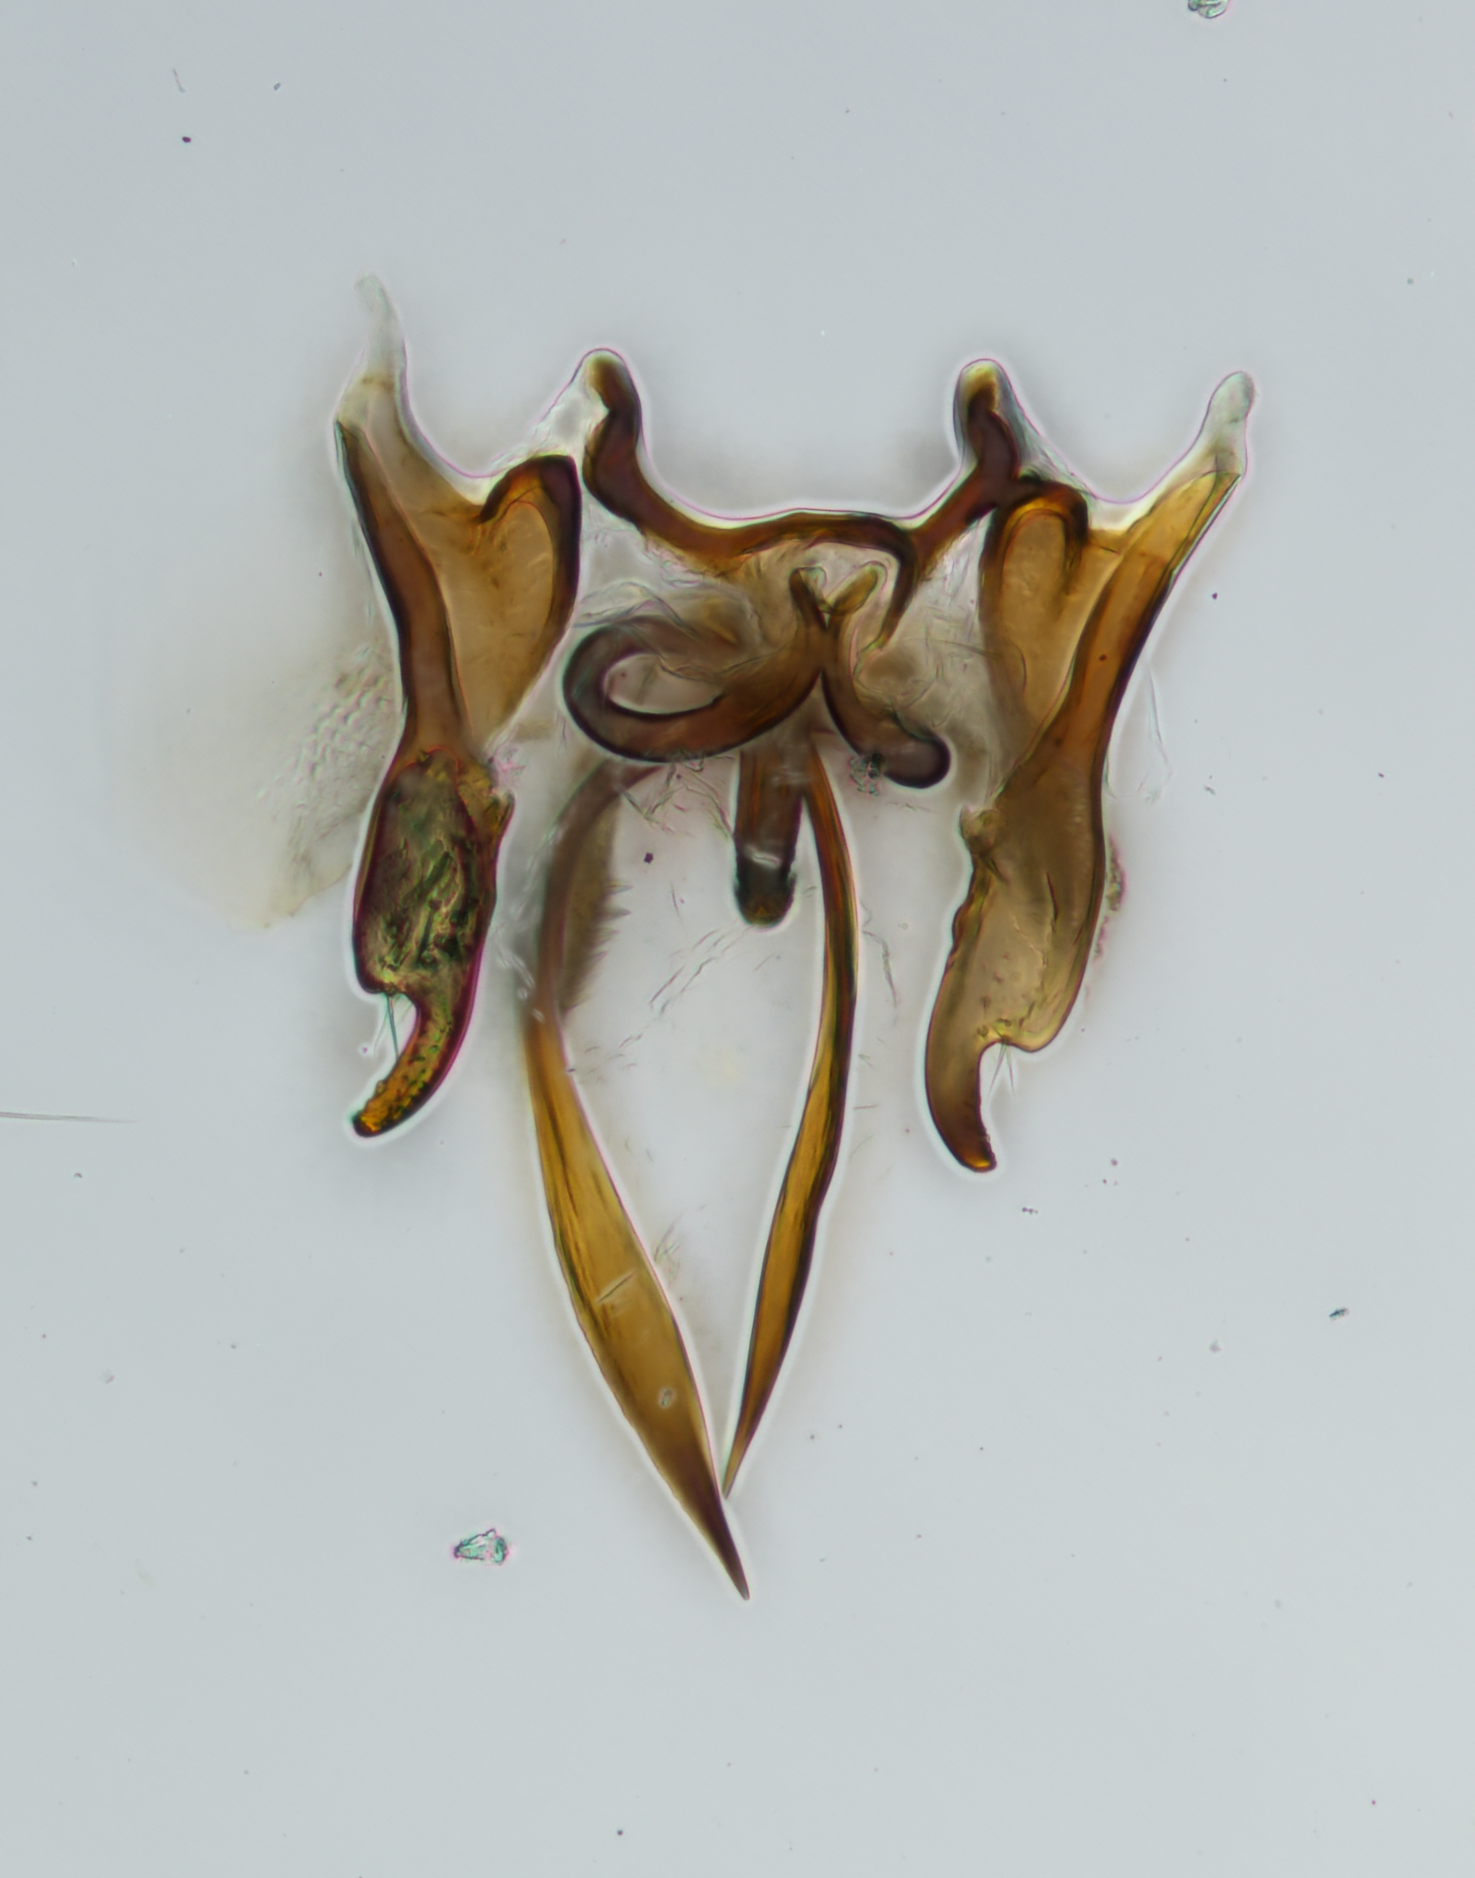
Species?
Scaphytopius meridianus
